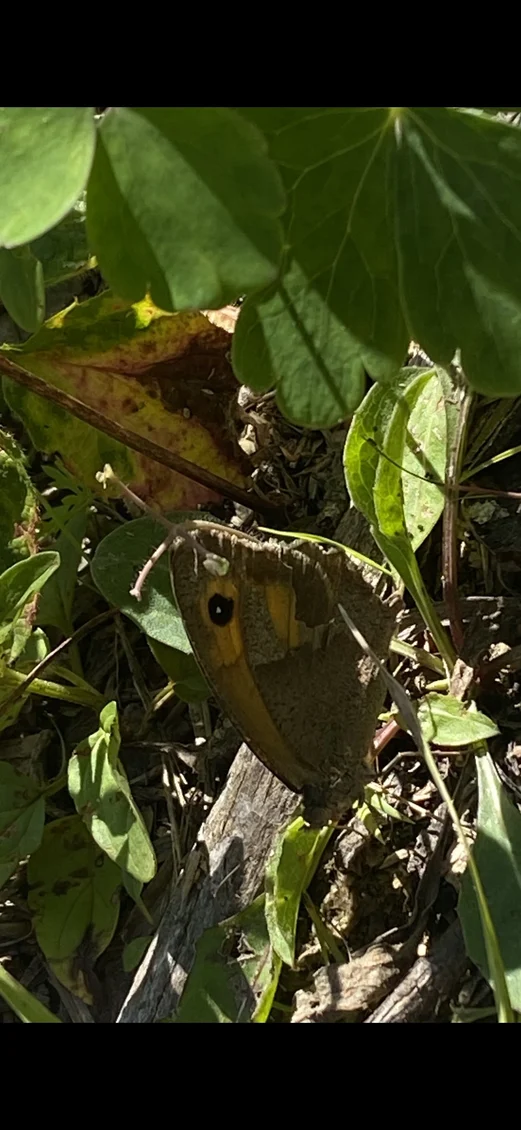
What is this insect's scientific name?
Maniola jurtina
